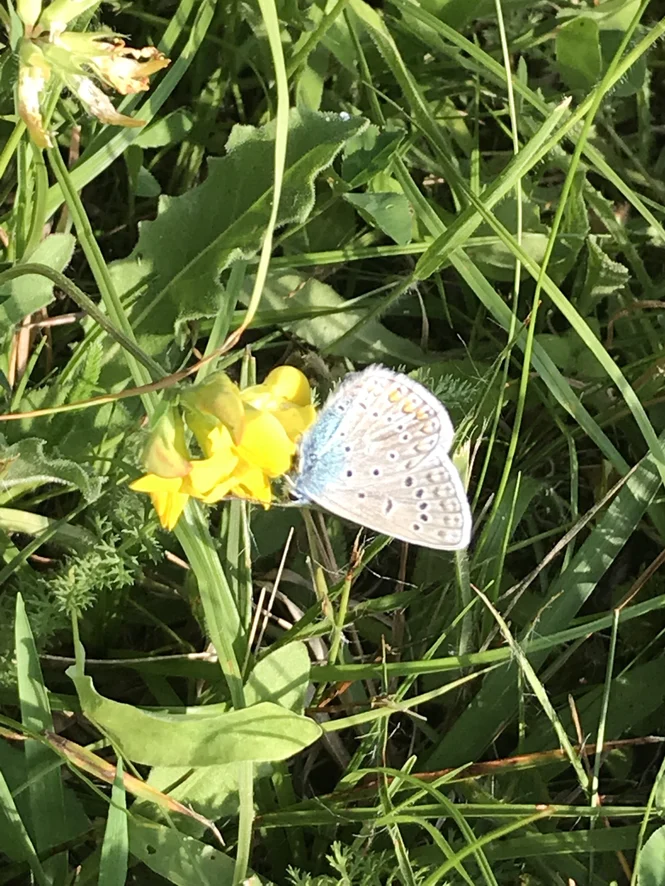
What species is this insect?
Polyommatus icarus
